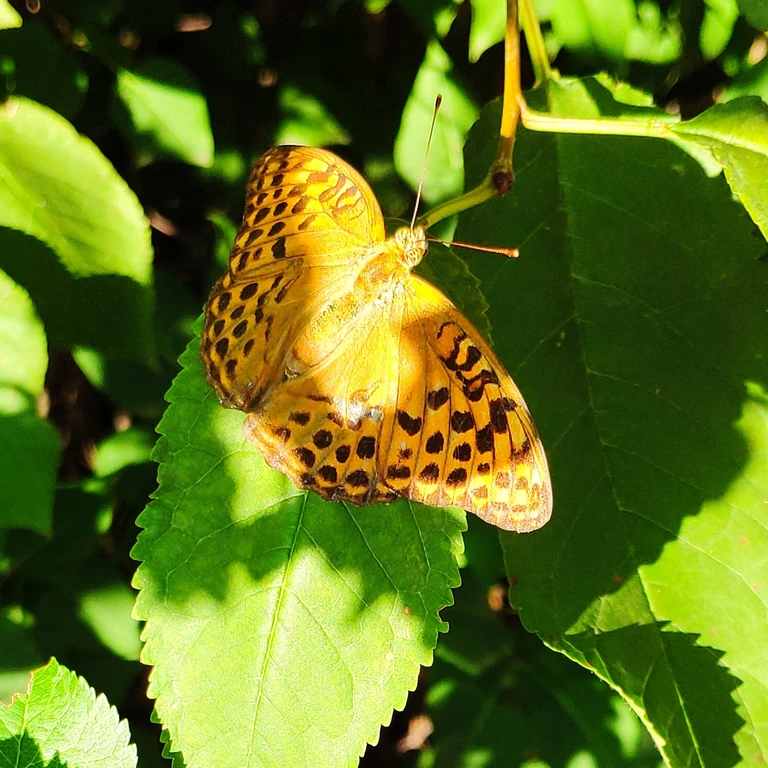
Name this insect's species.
Argynnis paphia
